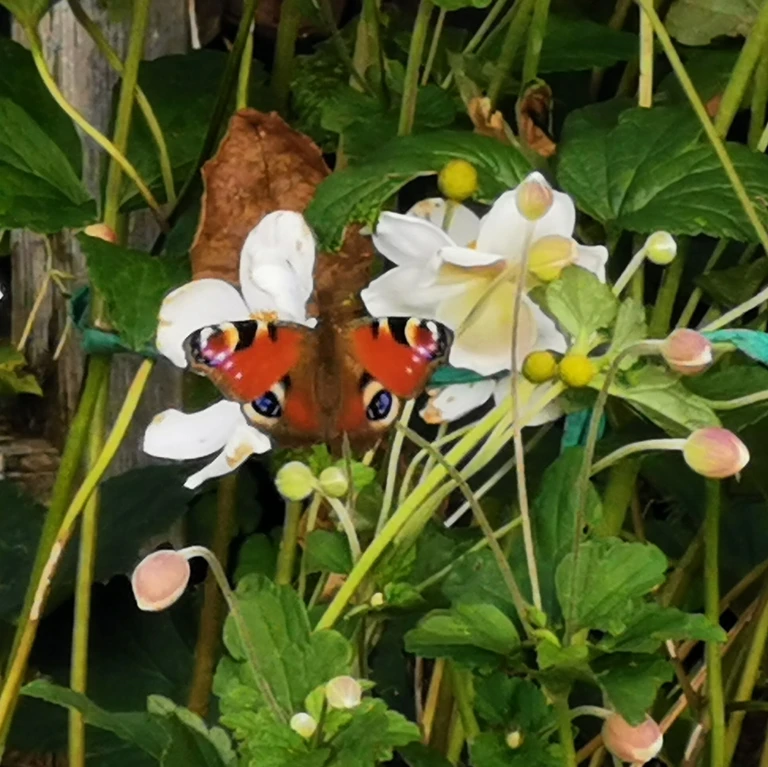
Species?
Aglais io
